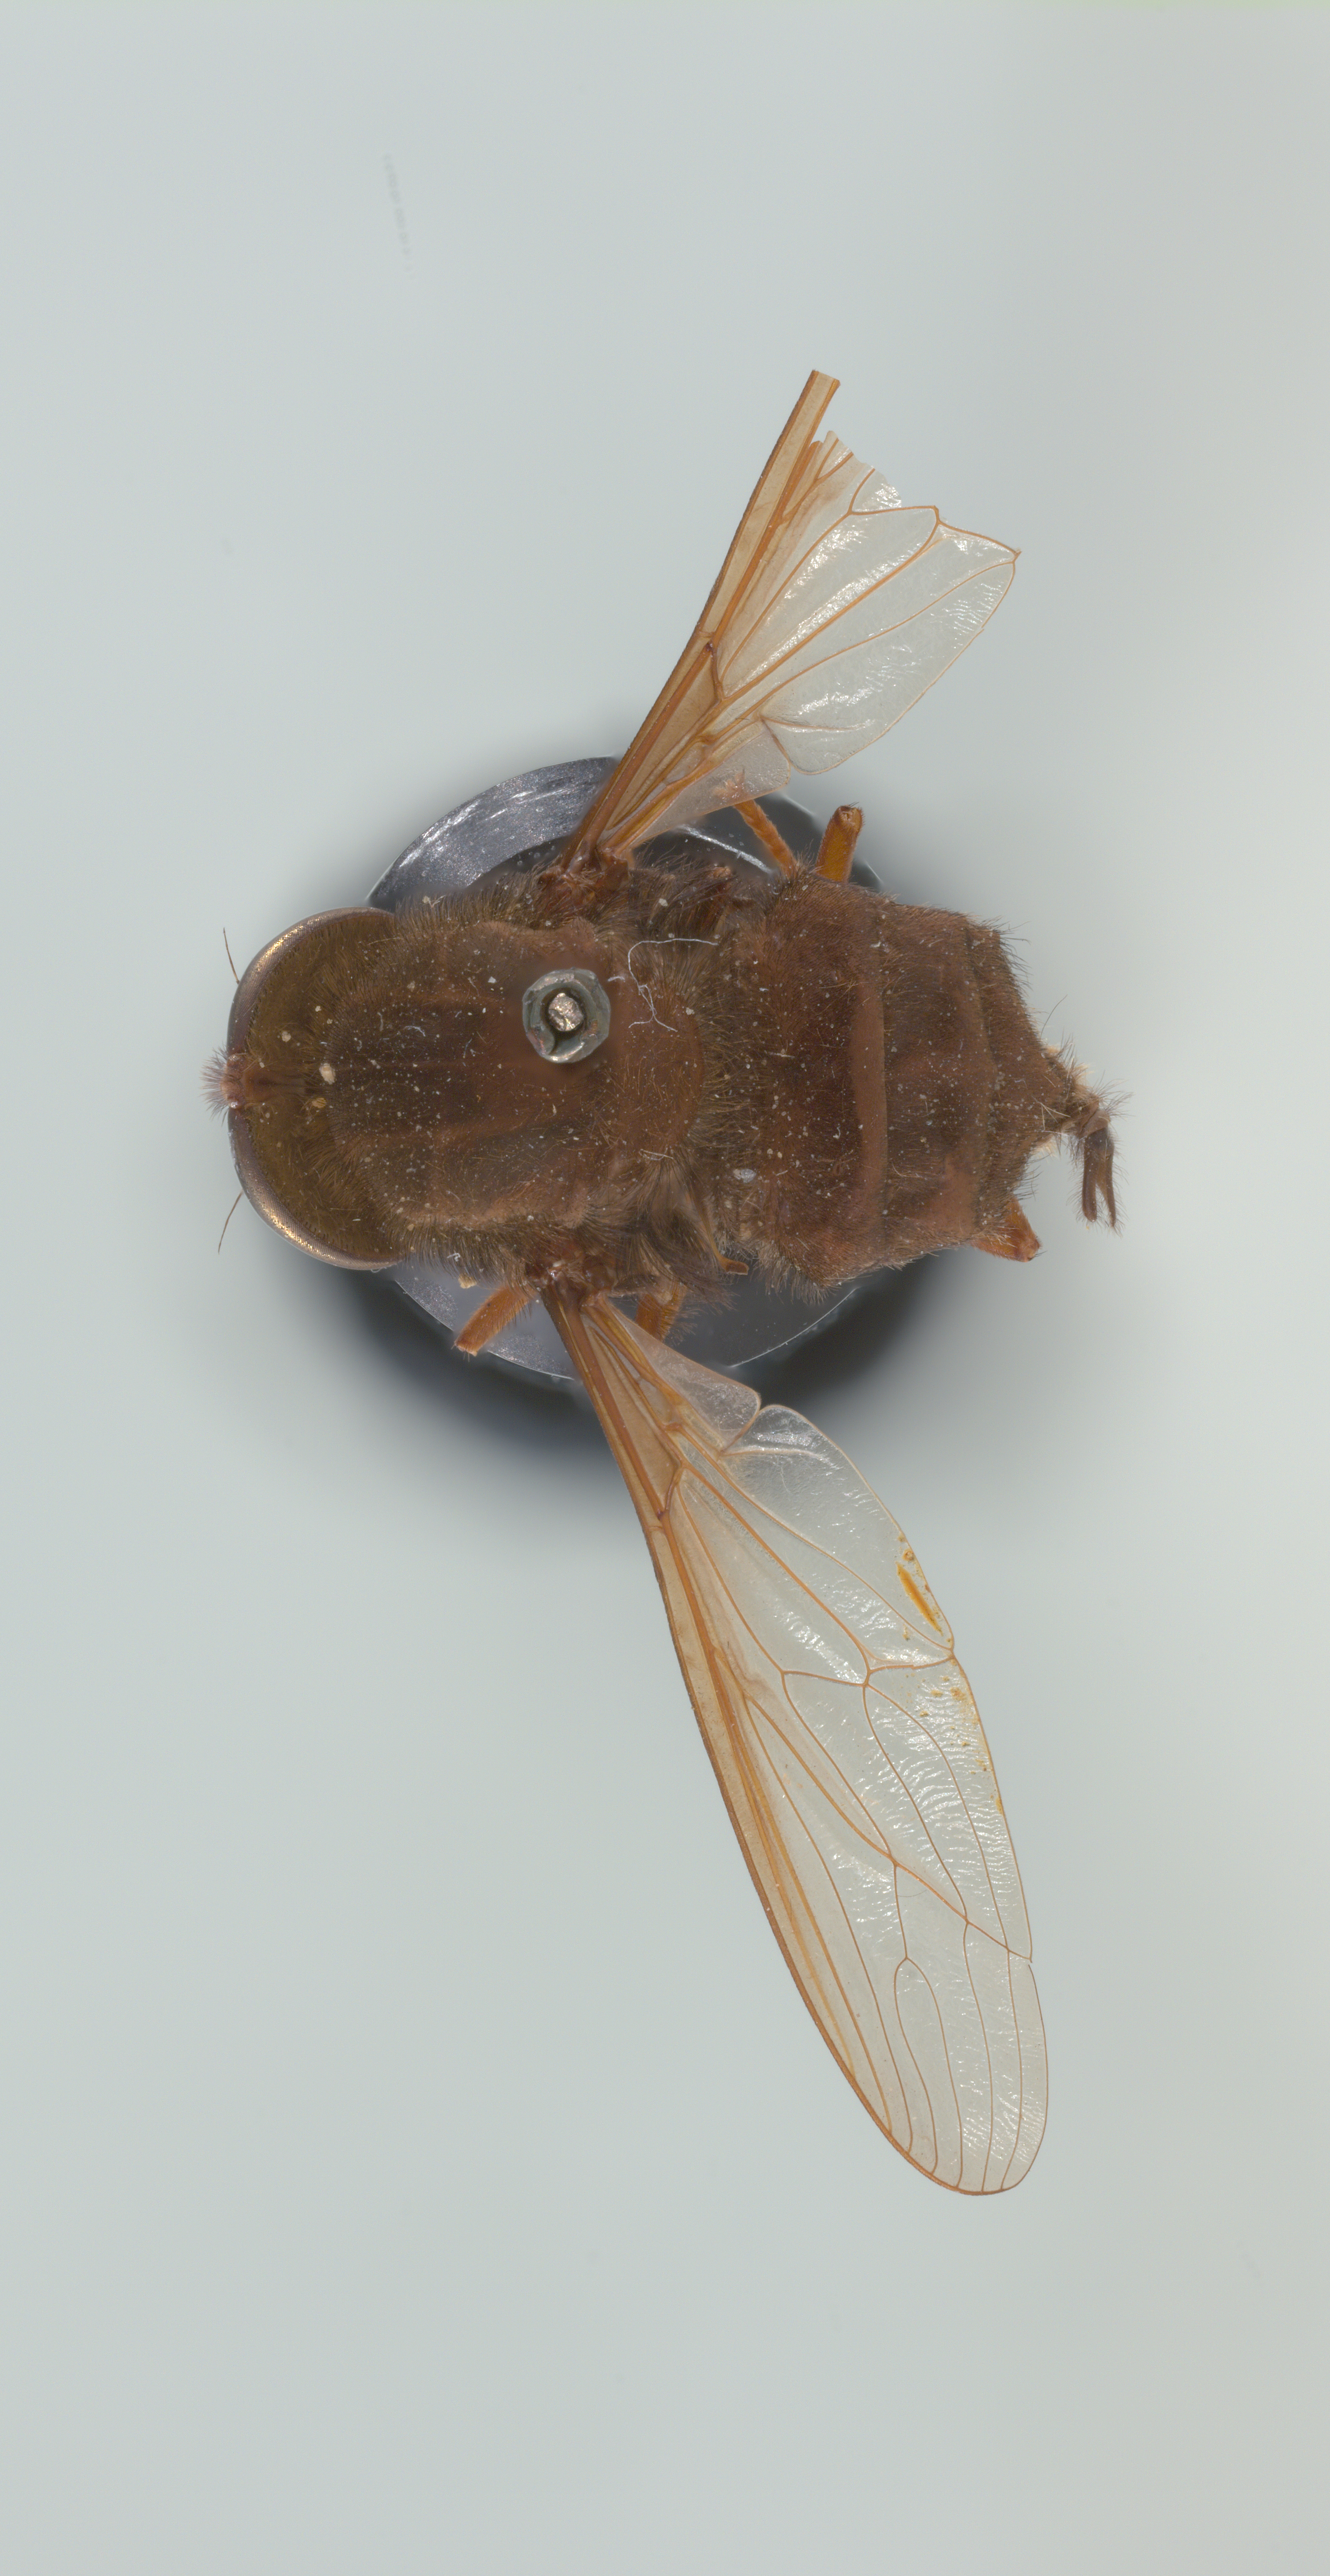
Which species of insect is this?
Prosoeca atra
